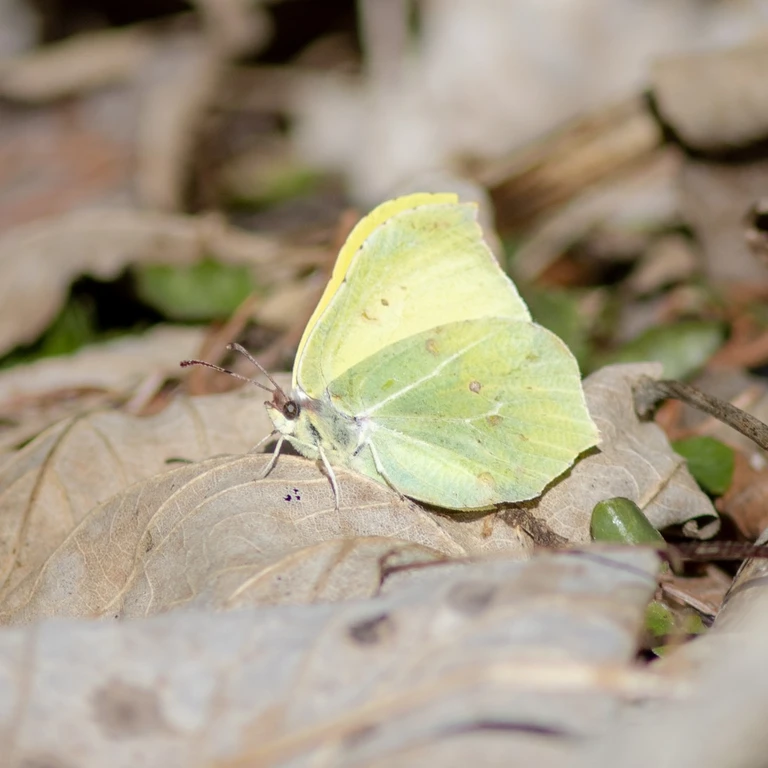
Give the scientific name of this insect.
Gonepteryx rhamni
